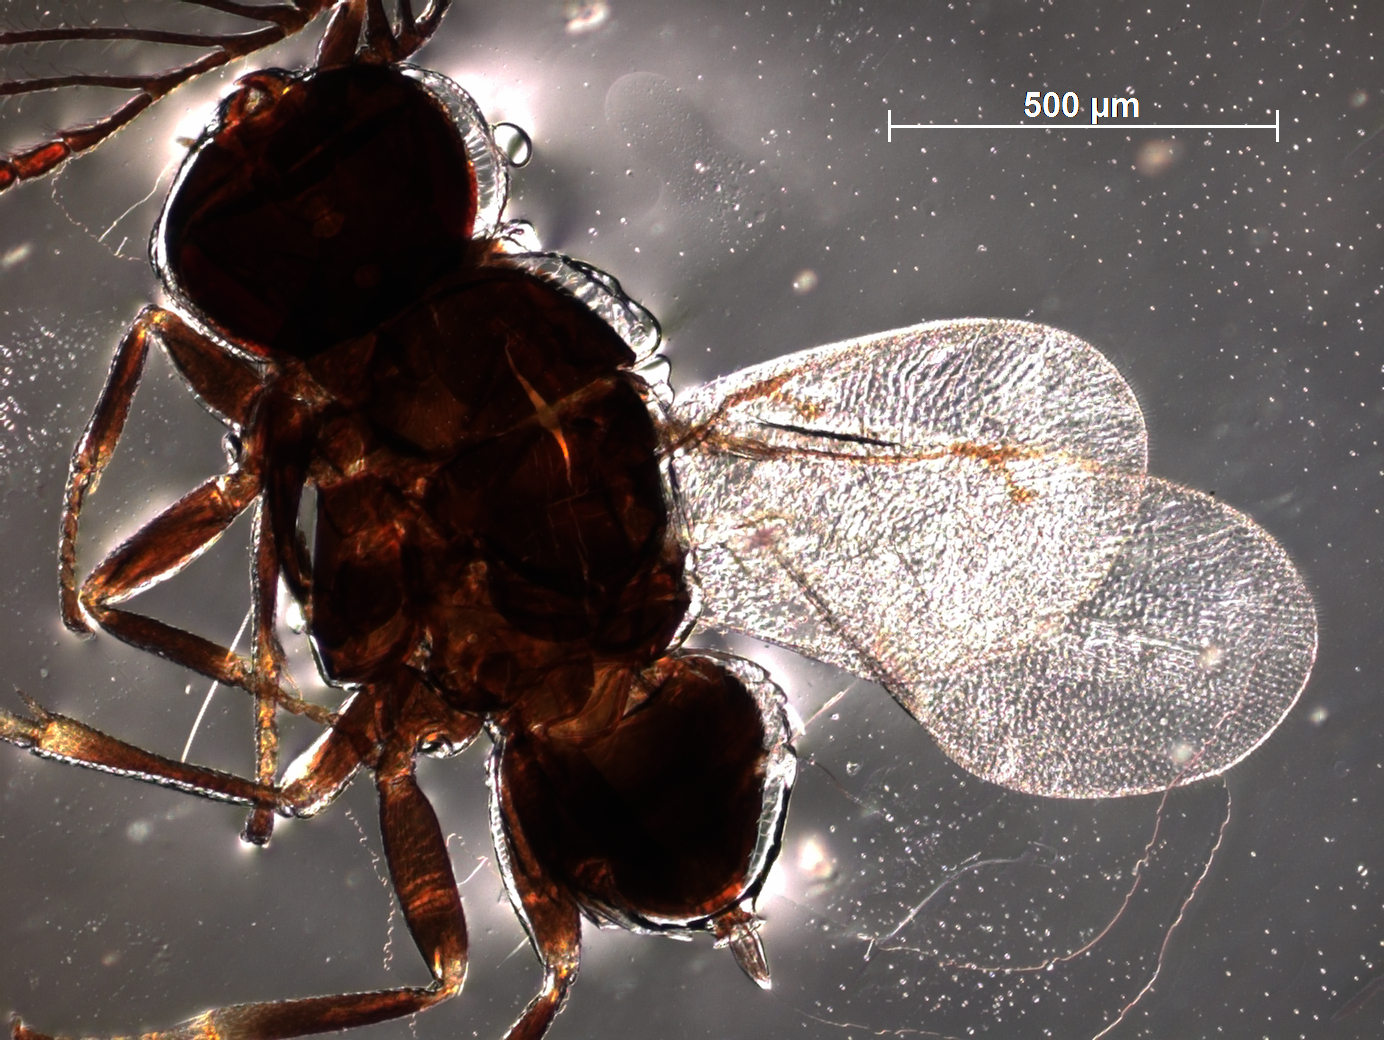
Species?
Tetralophidea indica
